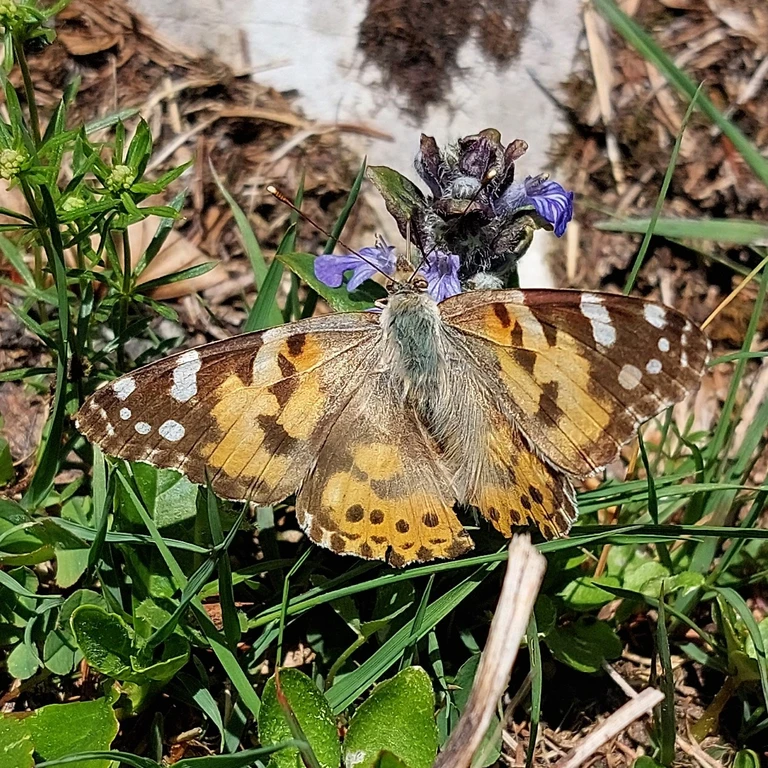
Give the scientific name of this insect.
Vanessa cardui
